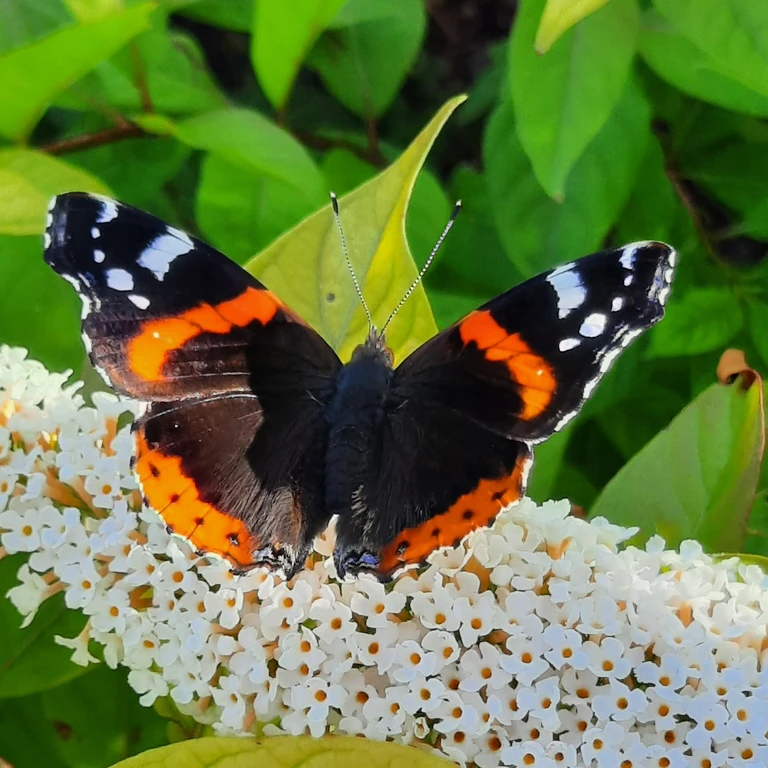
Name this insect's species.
Vanessa atalanta
